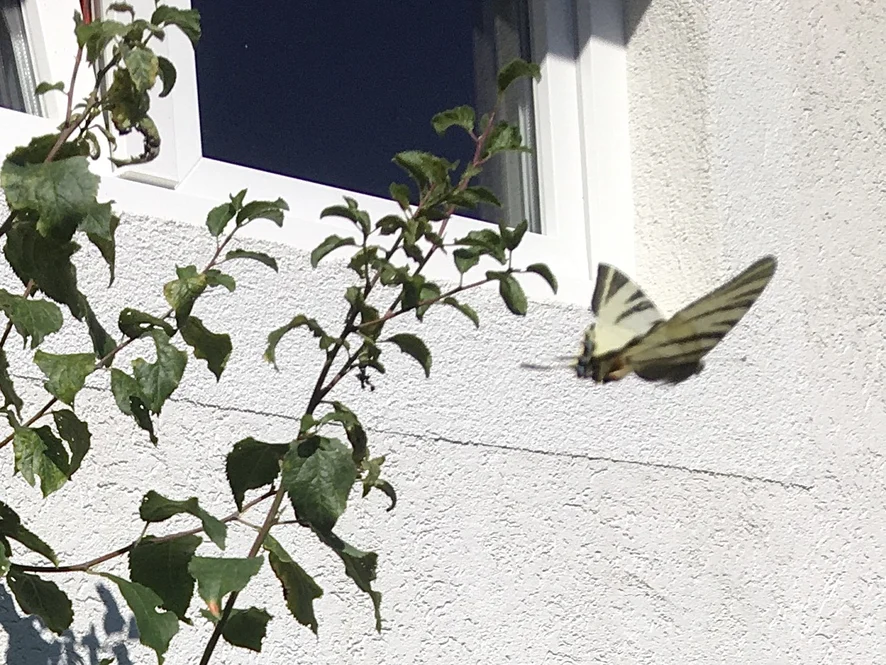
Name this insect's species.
Iphiclides podalirius
